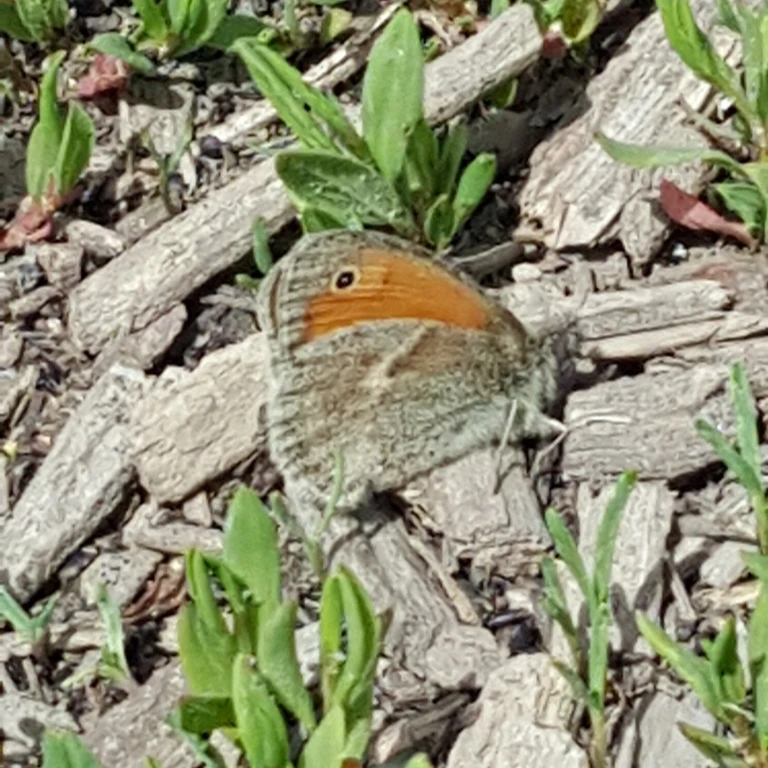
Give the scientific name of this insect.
Coenonympha pamphilus
